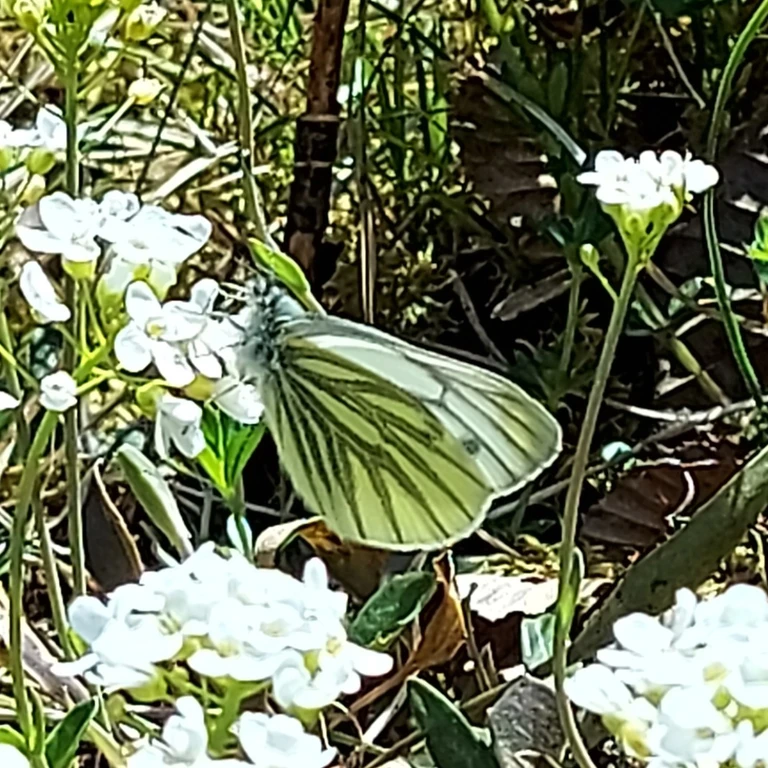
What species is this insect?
Pieris napi
